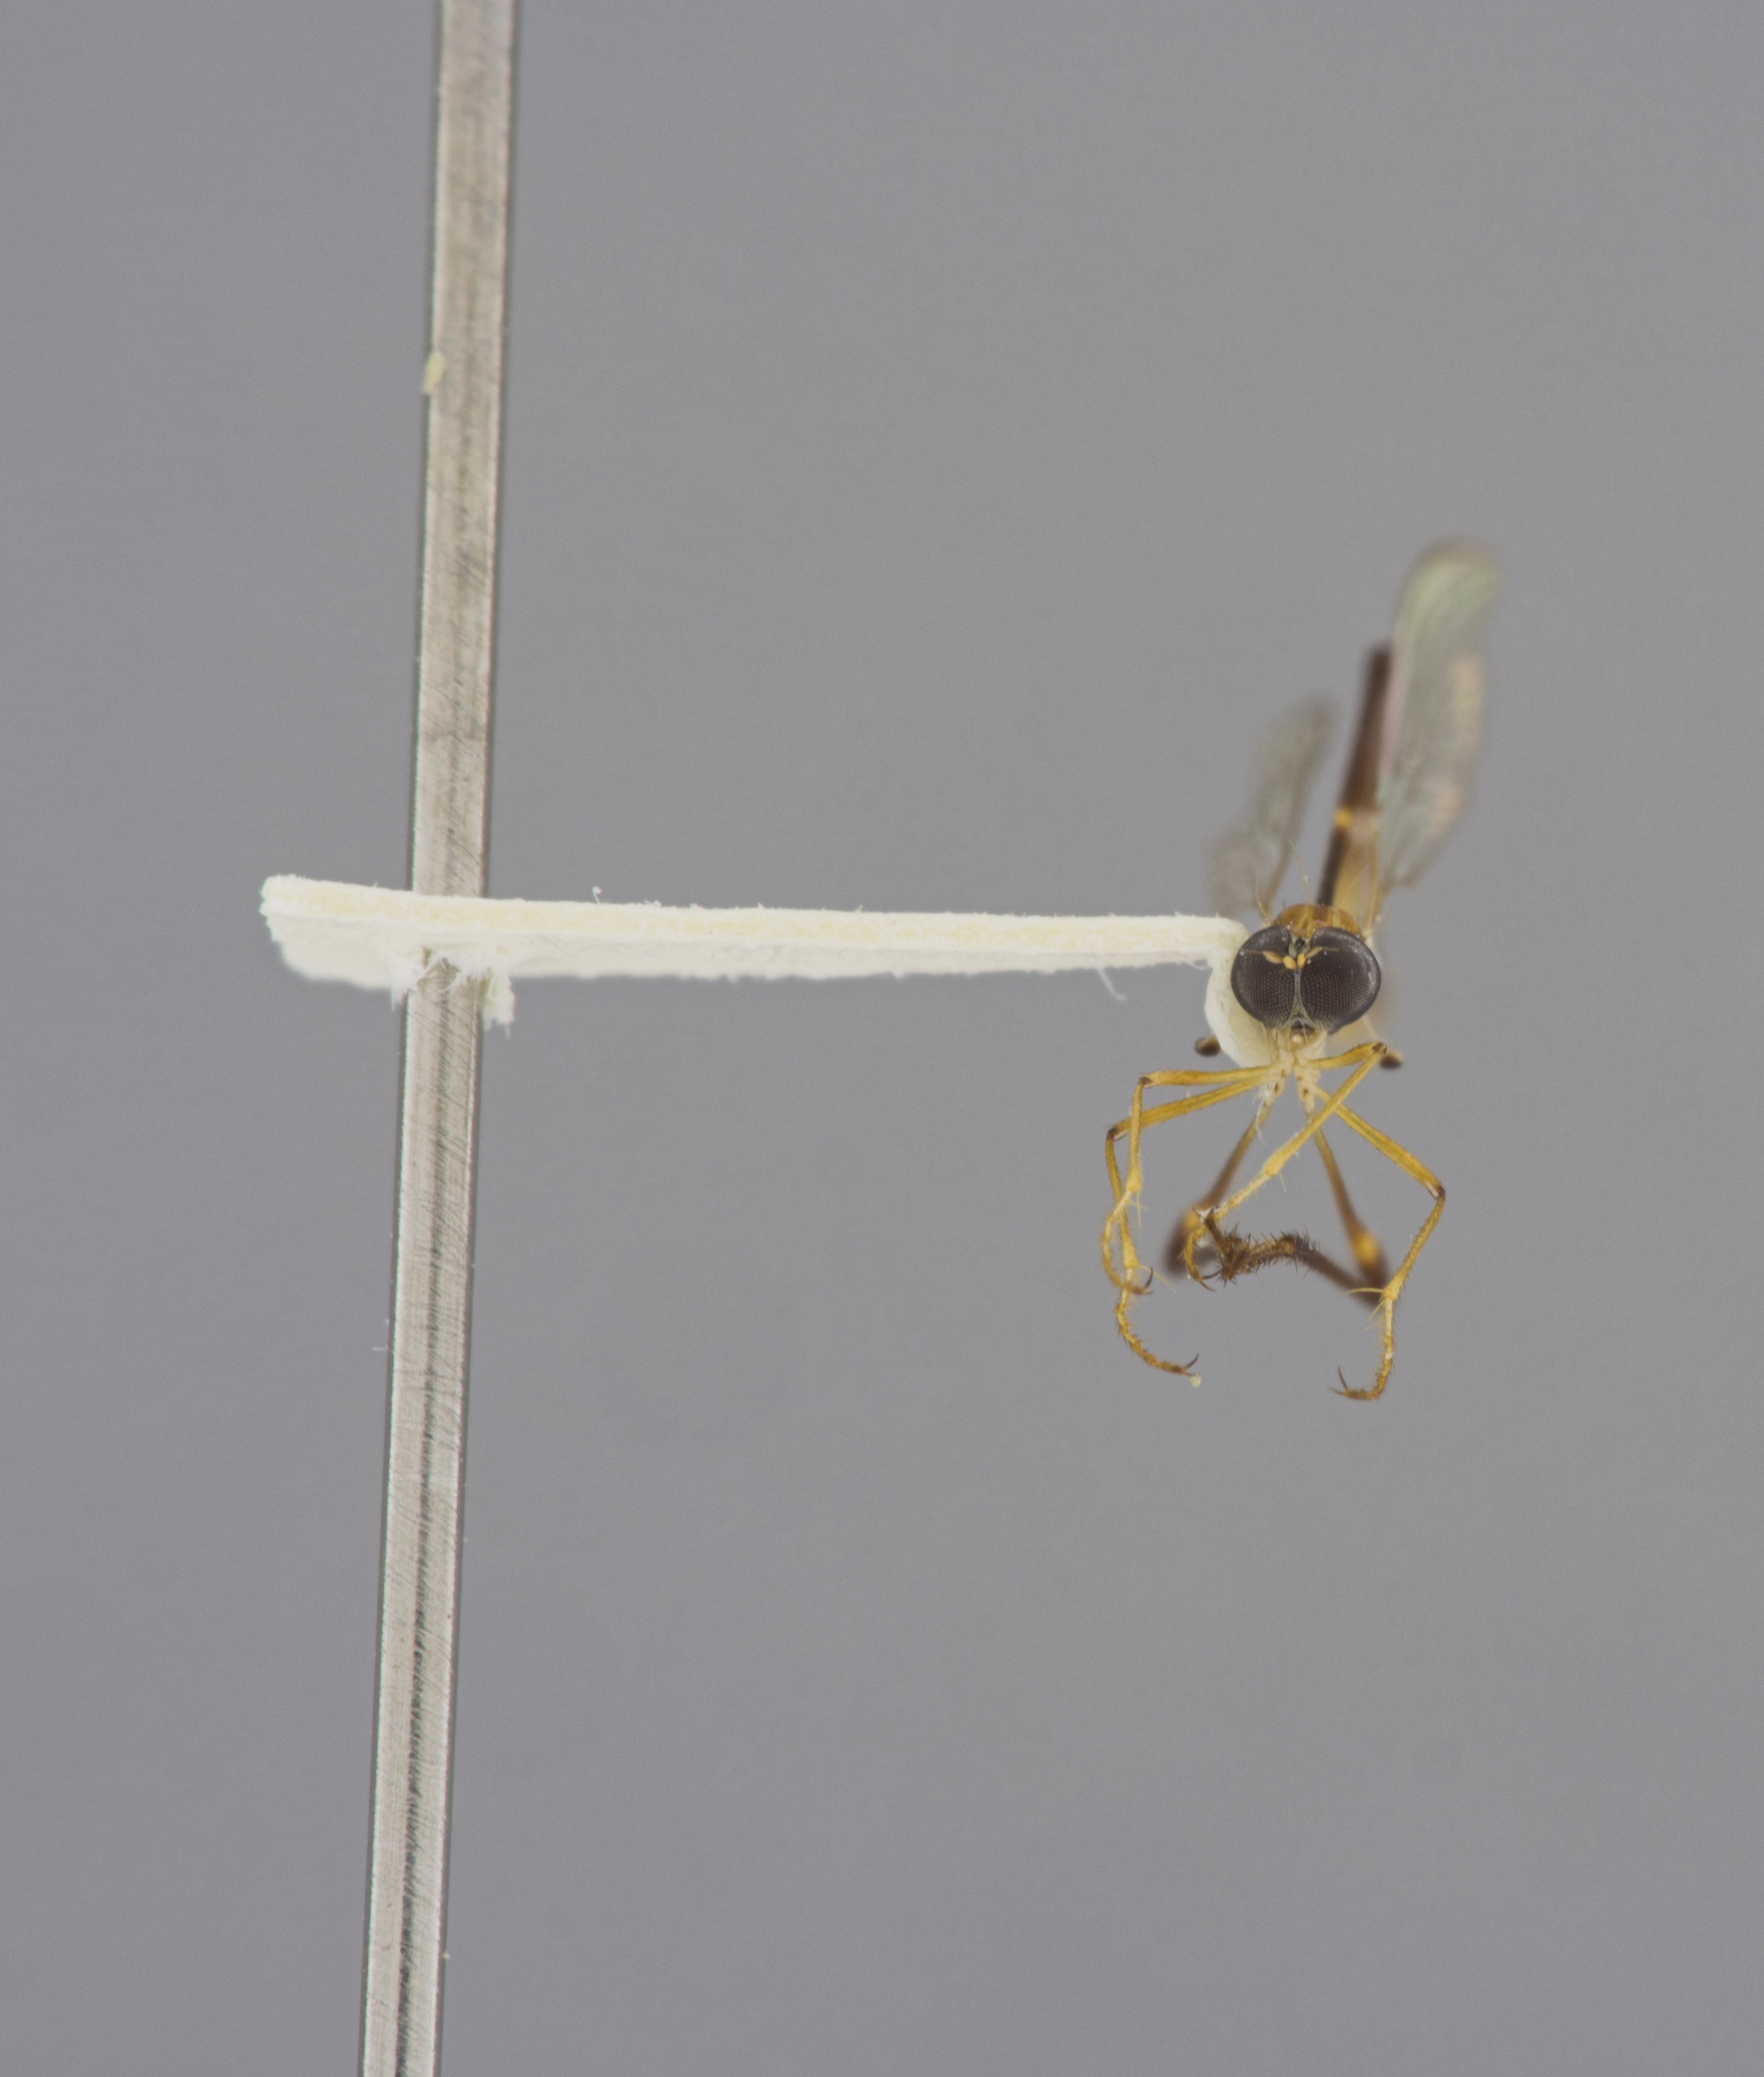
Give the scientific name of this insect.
Schildia microthorax
